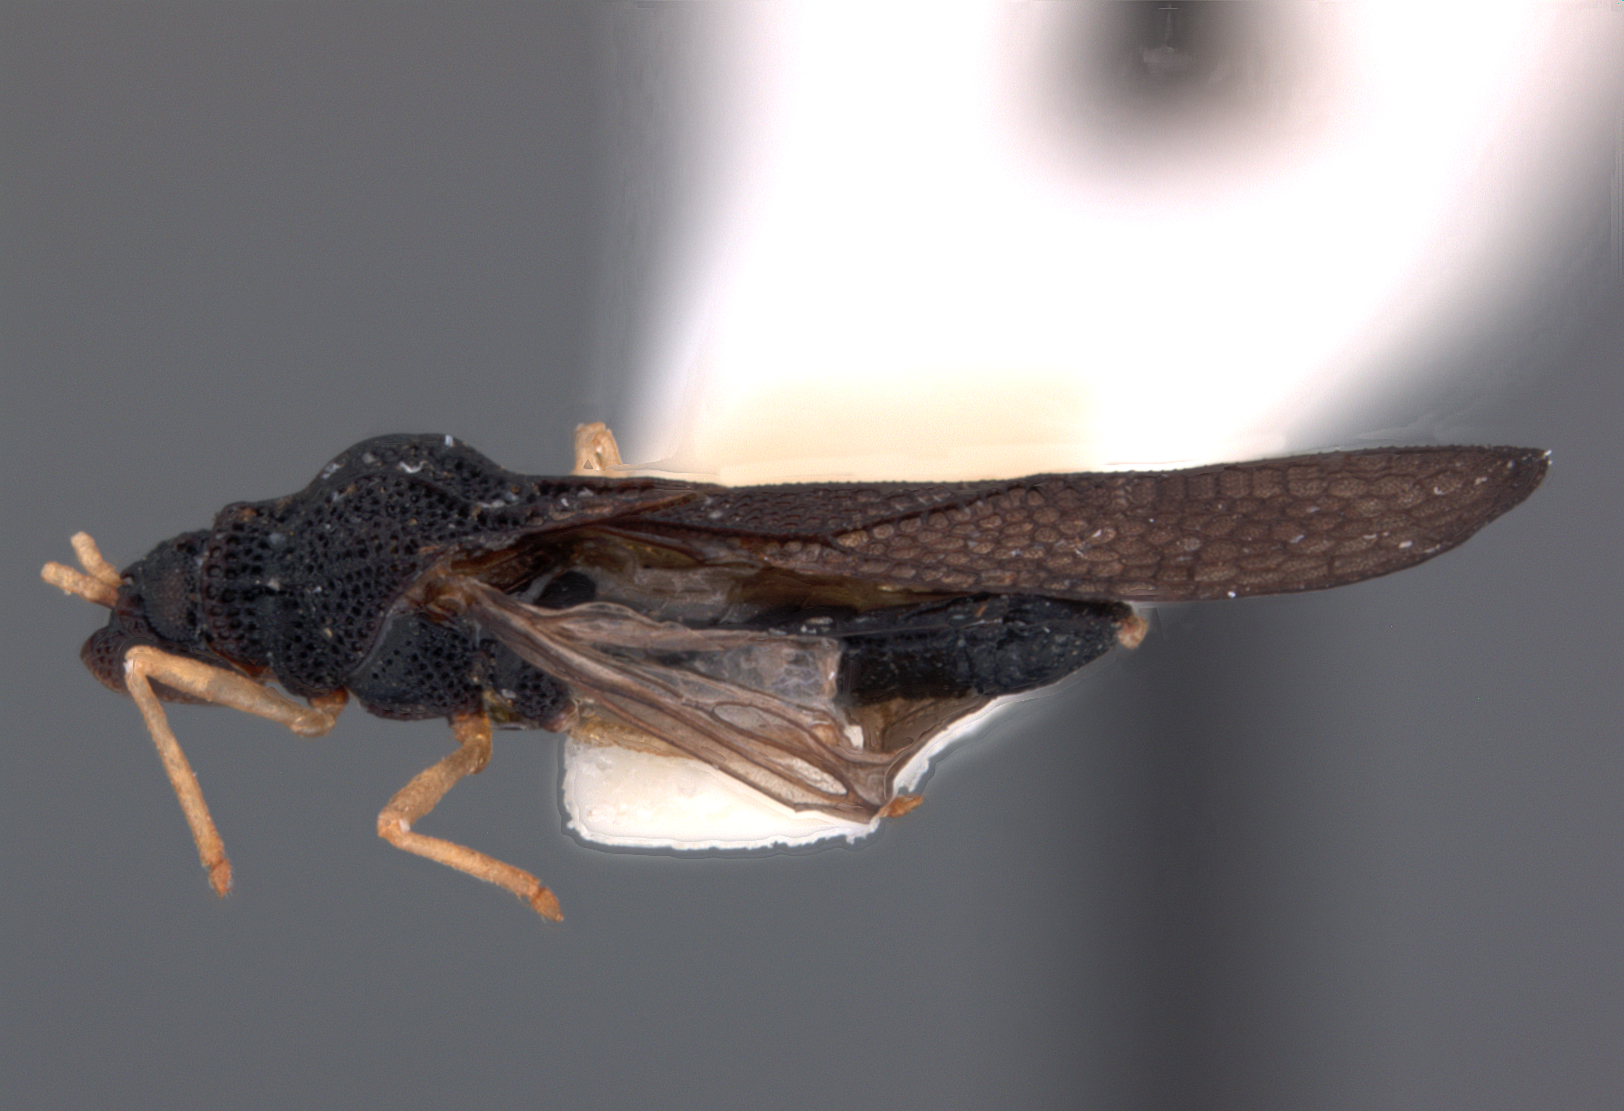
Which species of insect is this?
Larotingis etes
